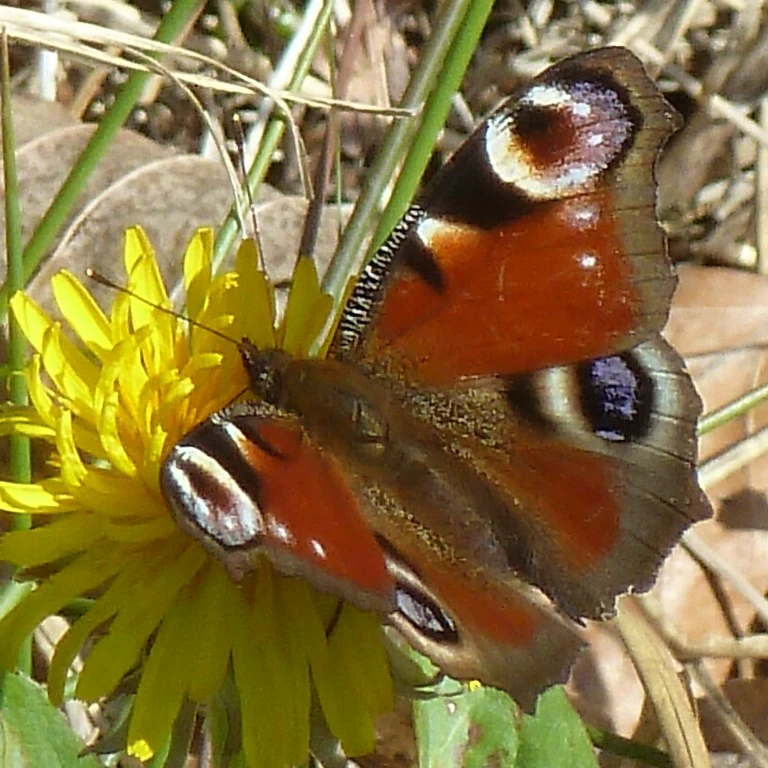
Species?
Aglais io
